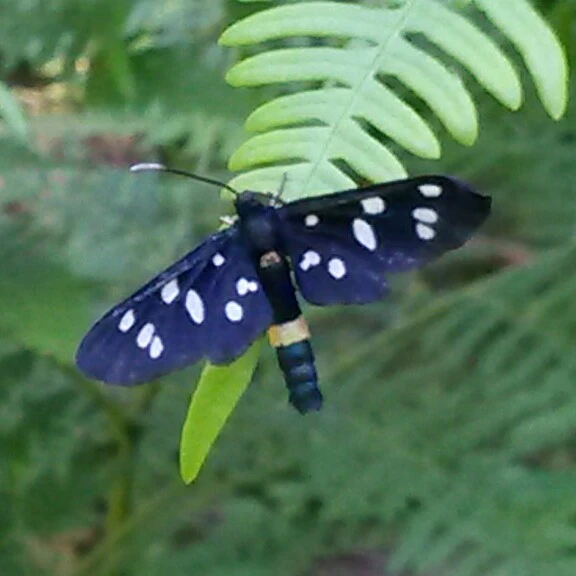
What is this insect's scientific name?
Amata phegea
